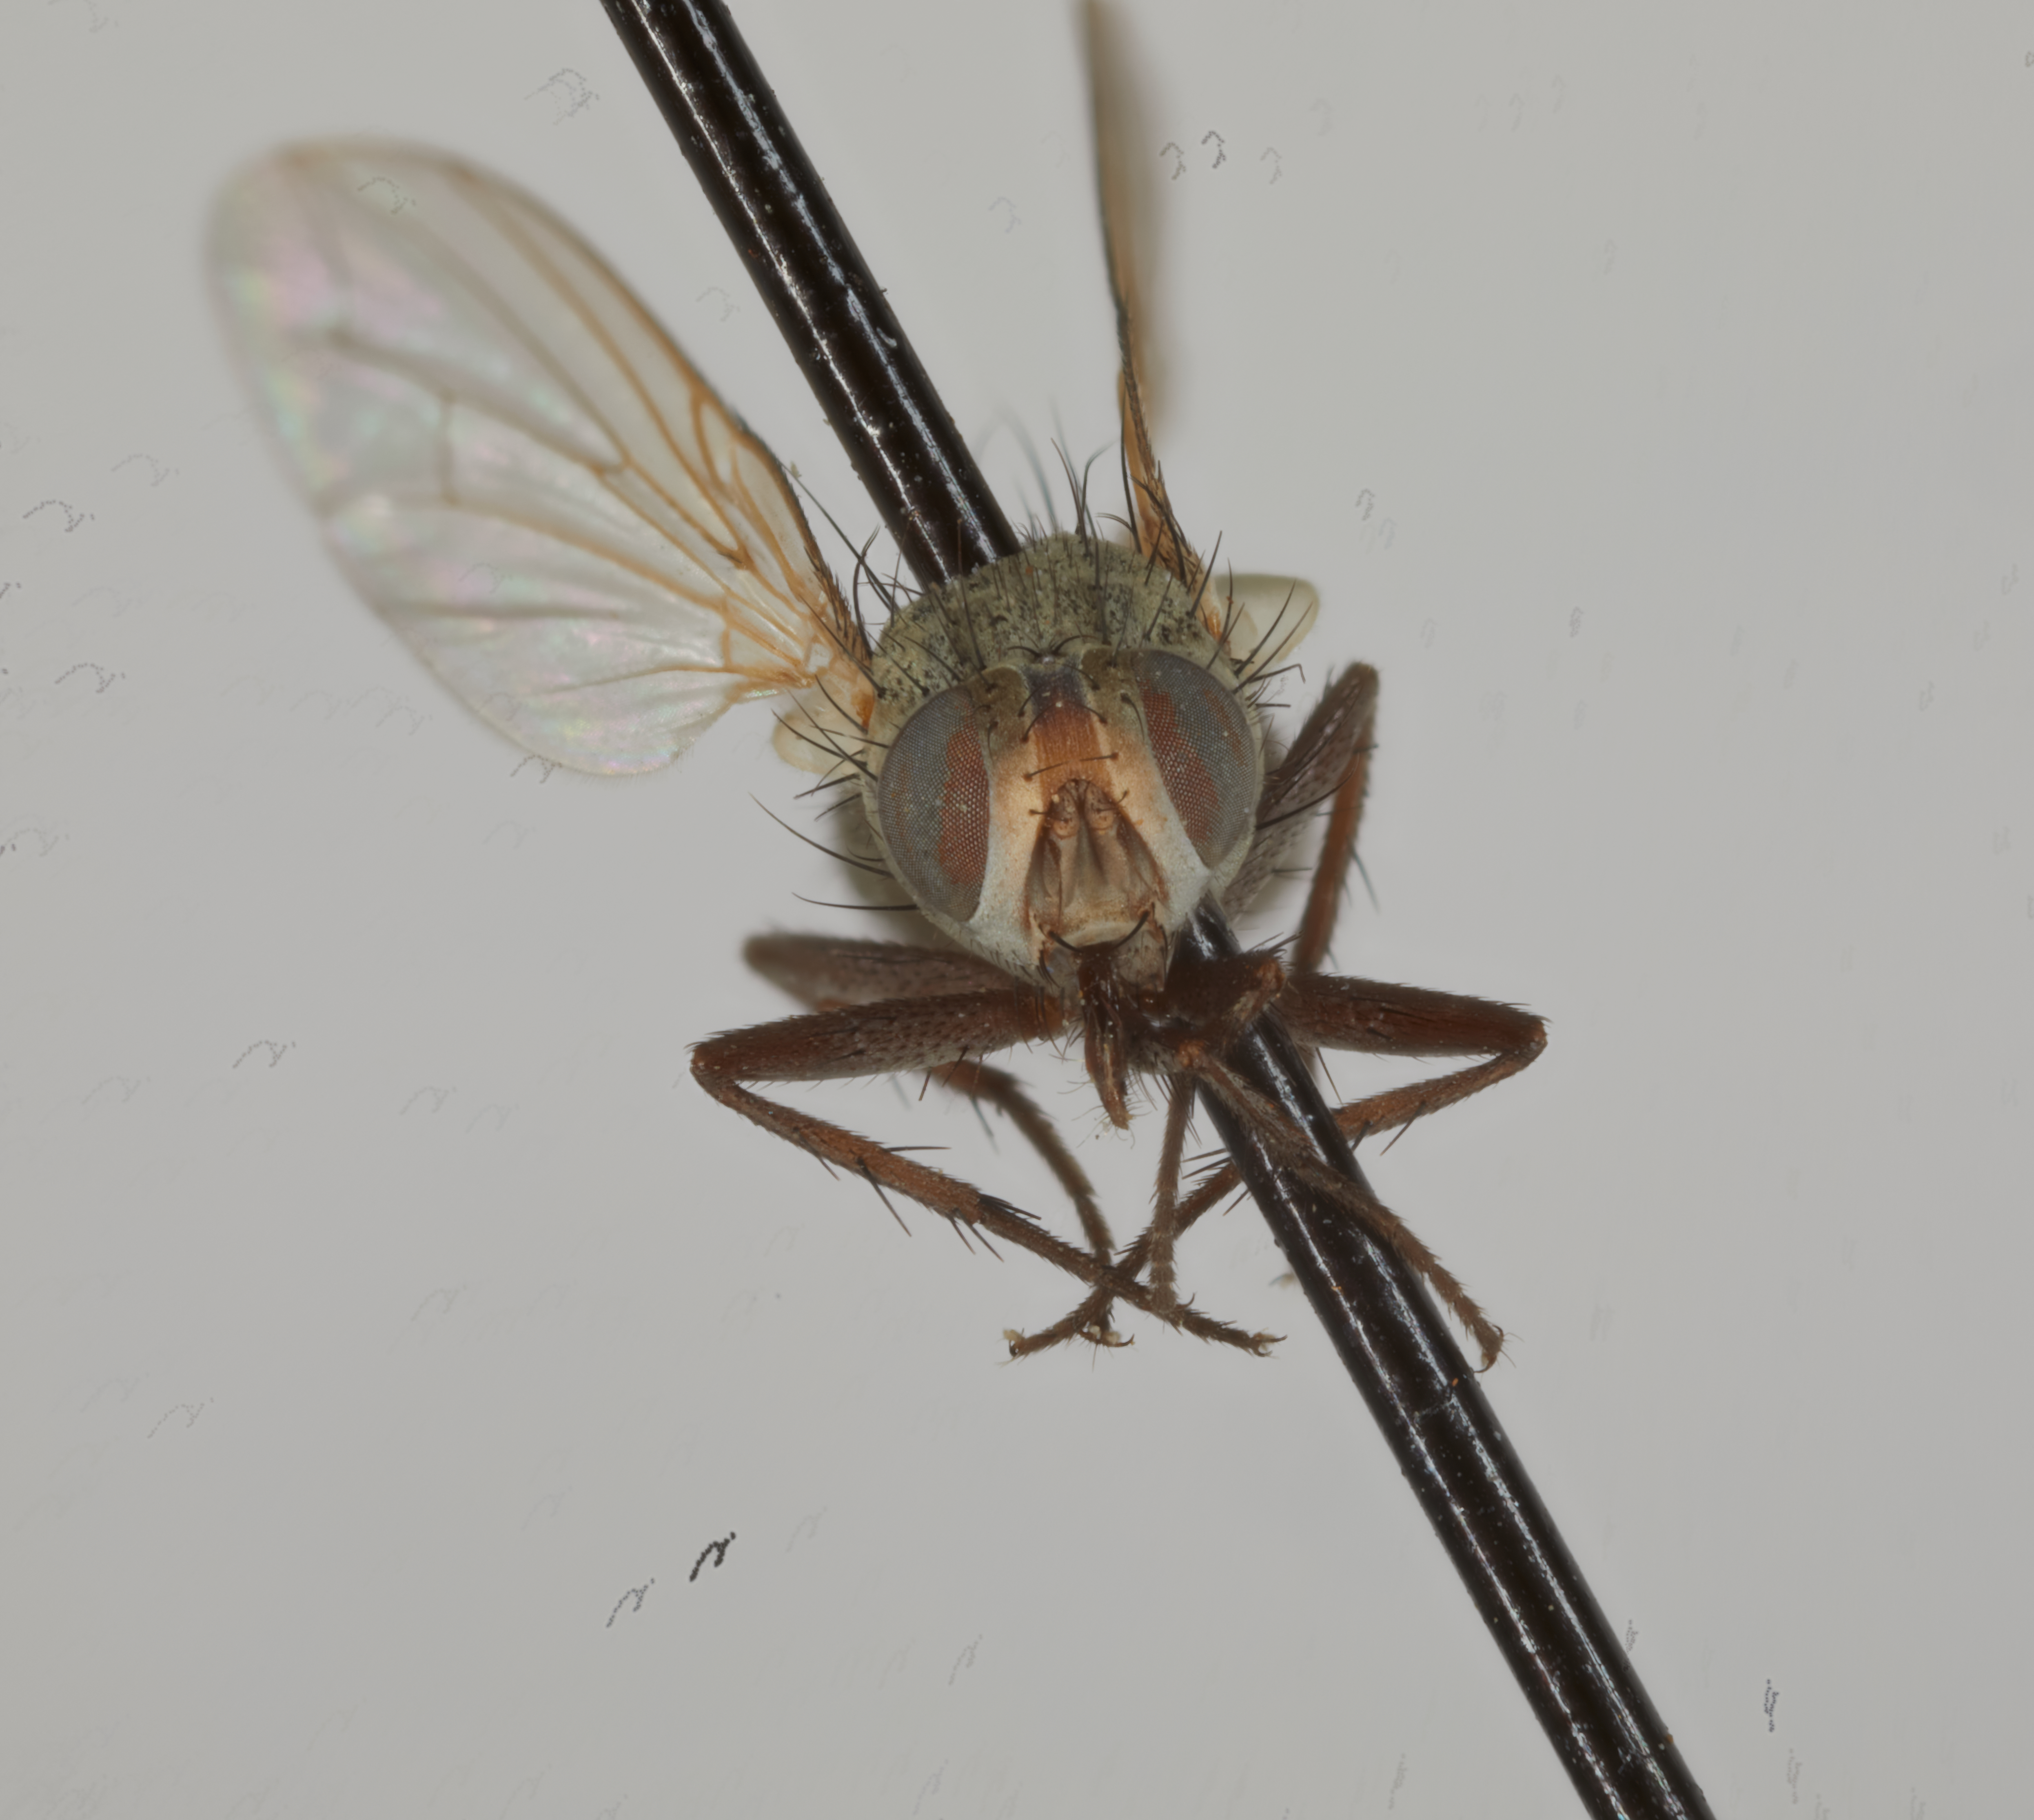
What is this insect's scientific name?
Sarcophagula peruana
